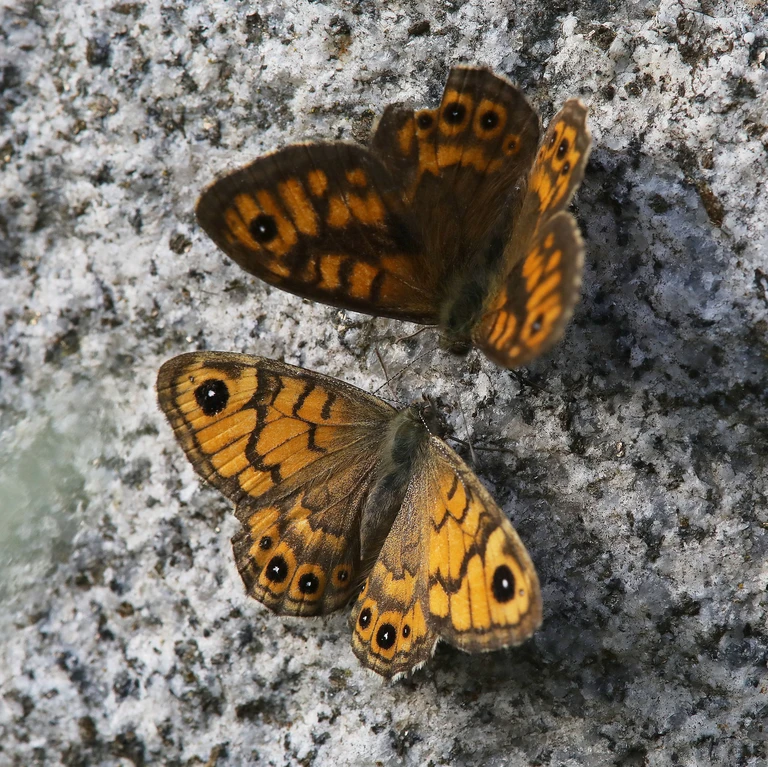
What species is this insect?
Lasiommata megera (also Pararge megera)
